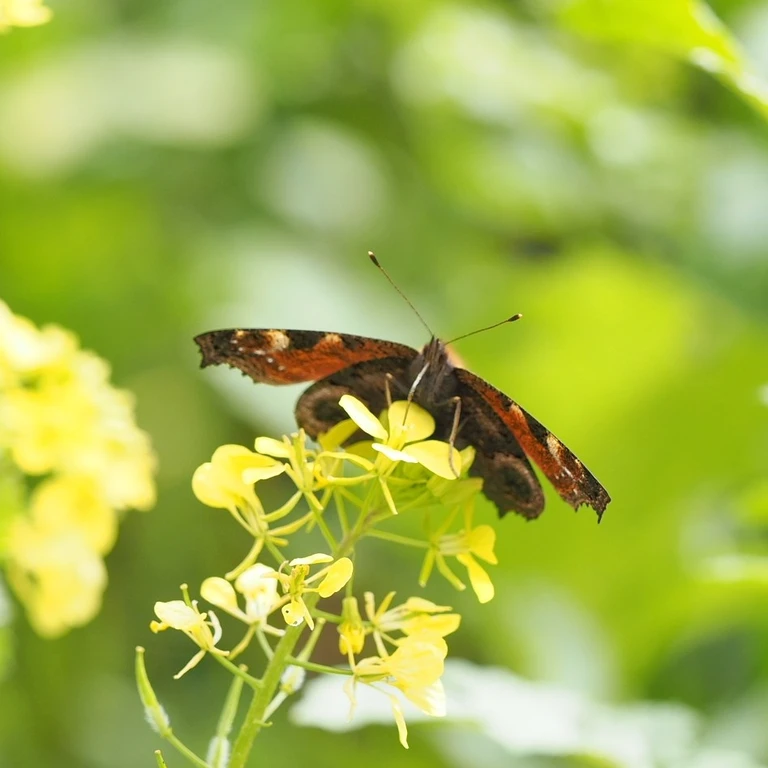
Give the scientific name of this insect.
Aglais io
